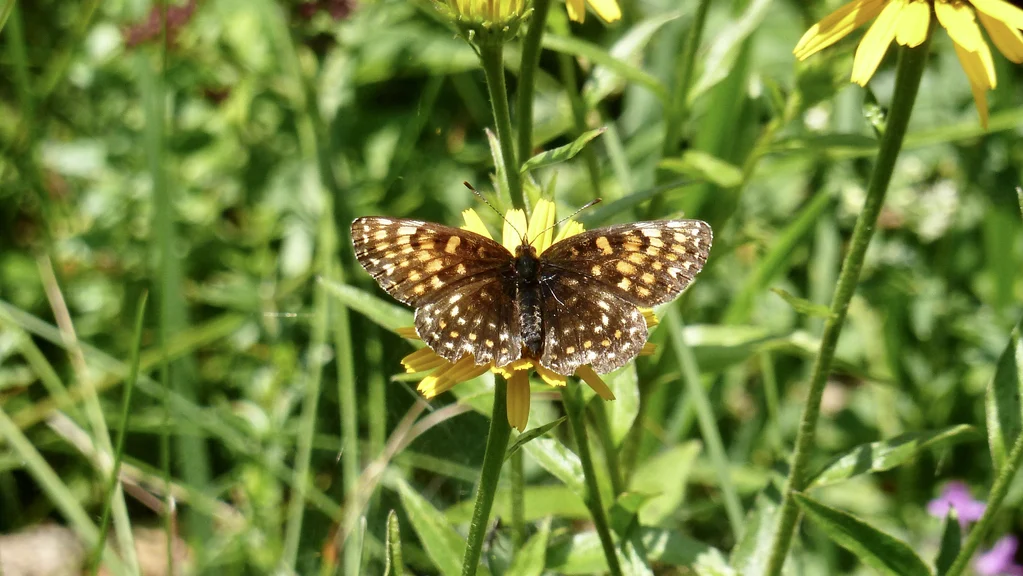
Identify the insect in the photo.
Melitaea diamina
